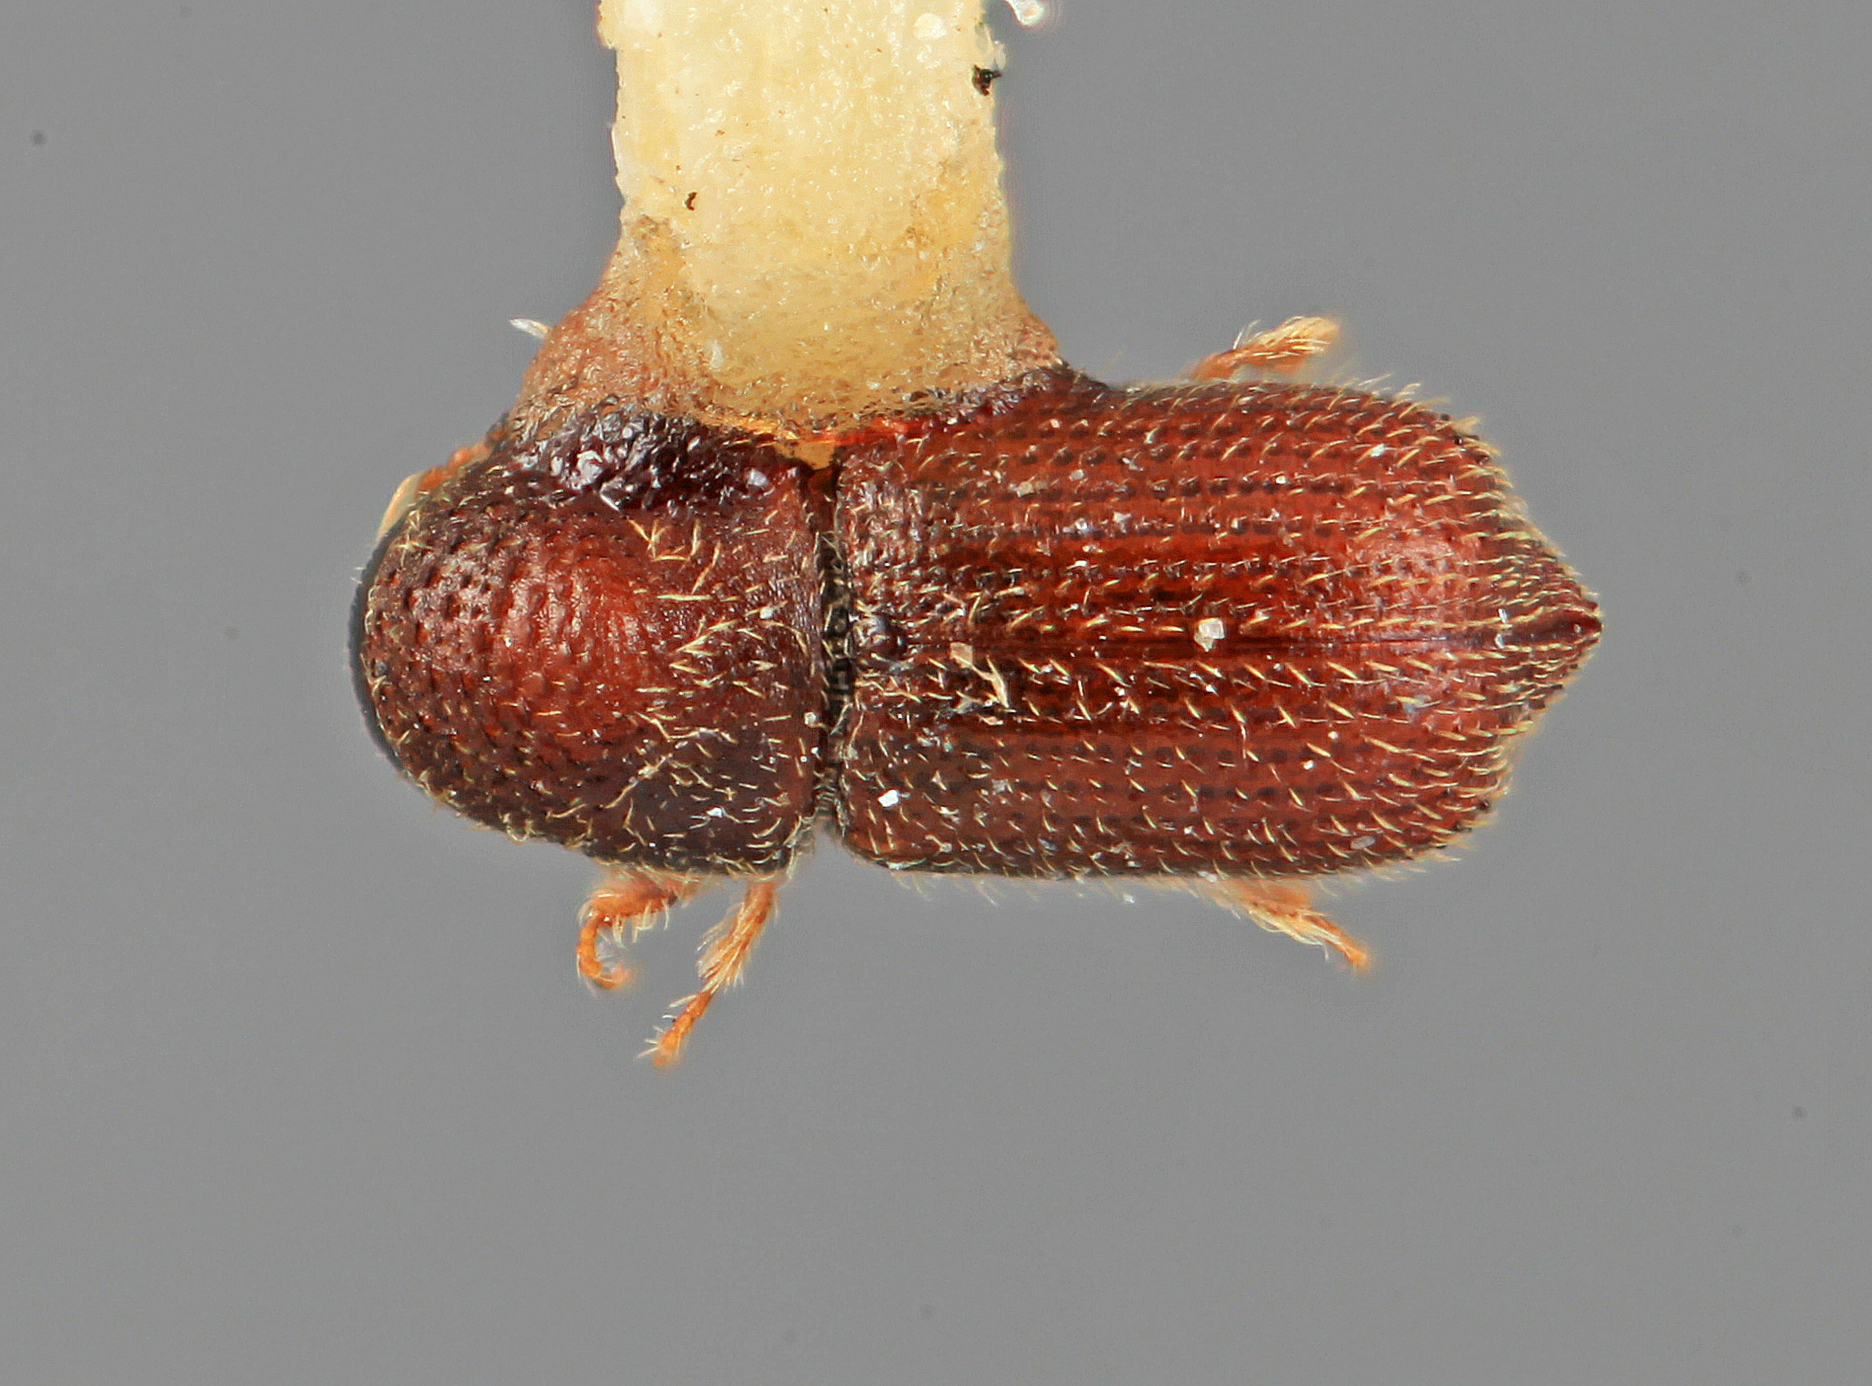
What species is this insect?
Phloeocleptus plagiatus
